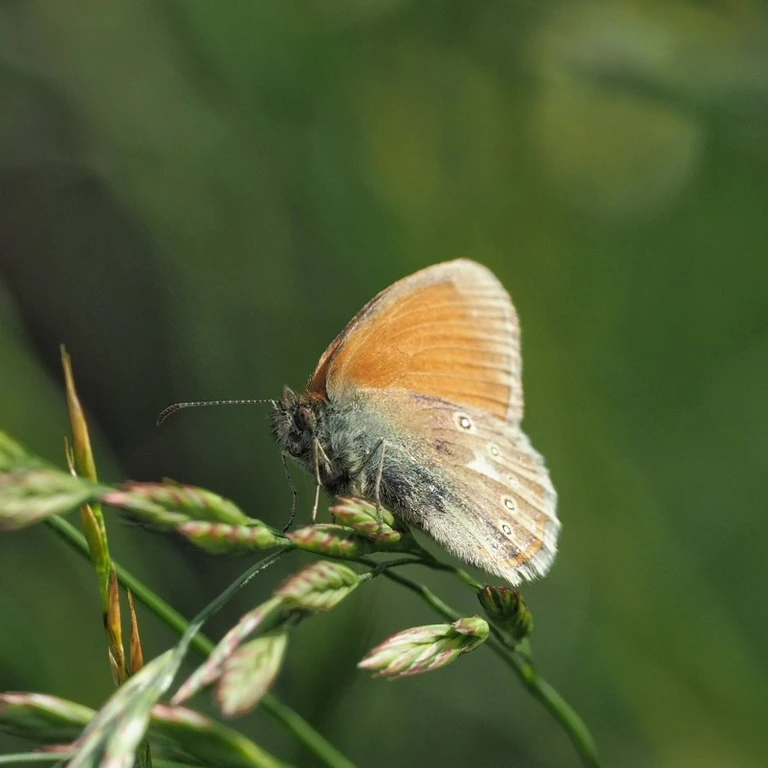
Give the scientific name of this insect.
Coenonympha glycerion (also Coenonympha iphis)
